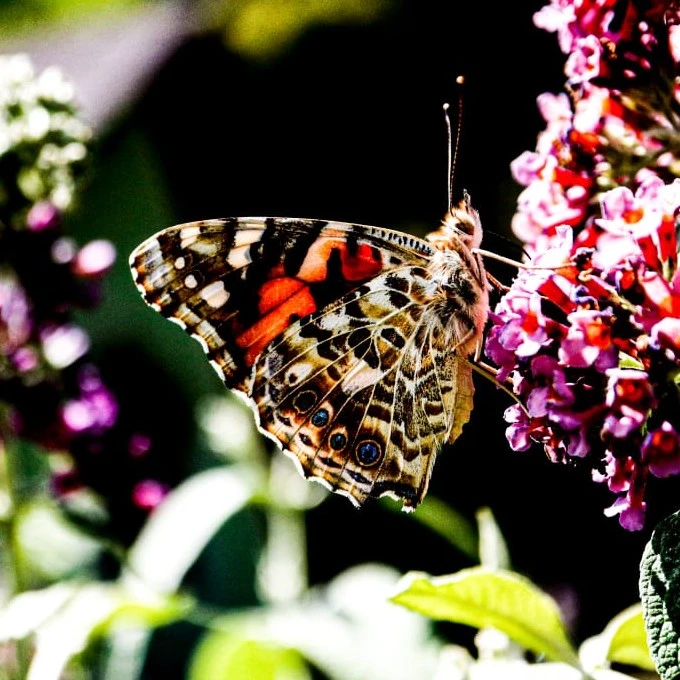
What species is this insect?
Vanessa cardui
